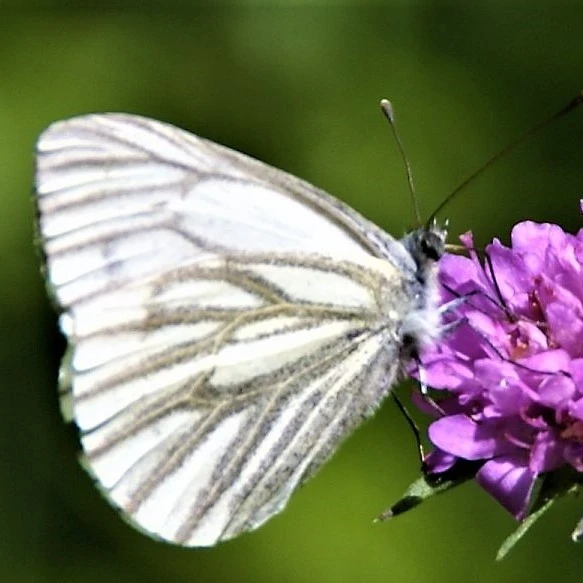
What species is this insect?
Pieris napi
